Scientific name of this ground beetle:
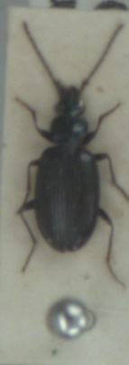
Bembidion atrocaeruleum
